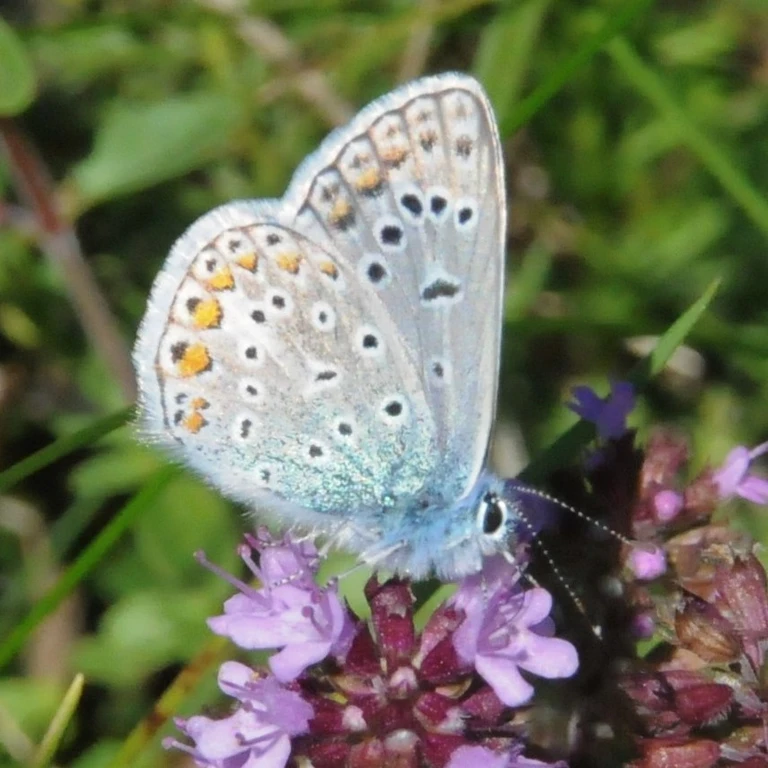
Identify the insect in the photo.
Polyommatus icarus
